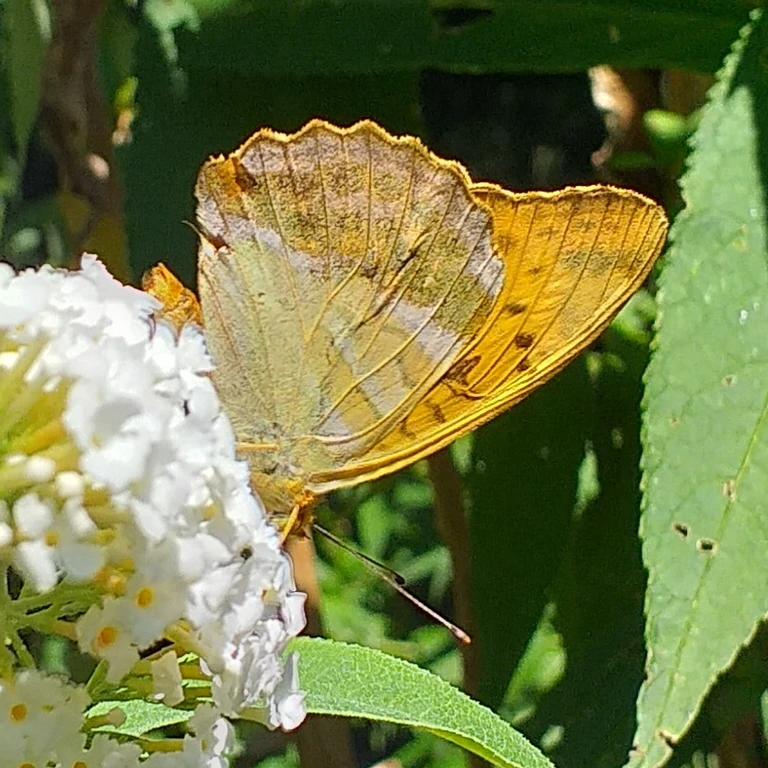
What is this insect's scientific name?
Argynnis paphia
